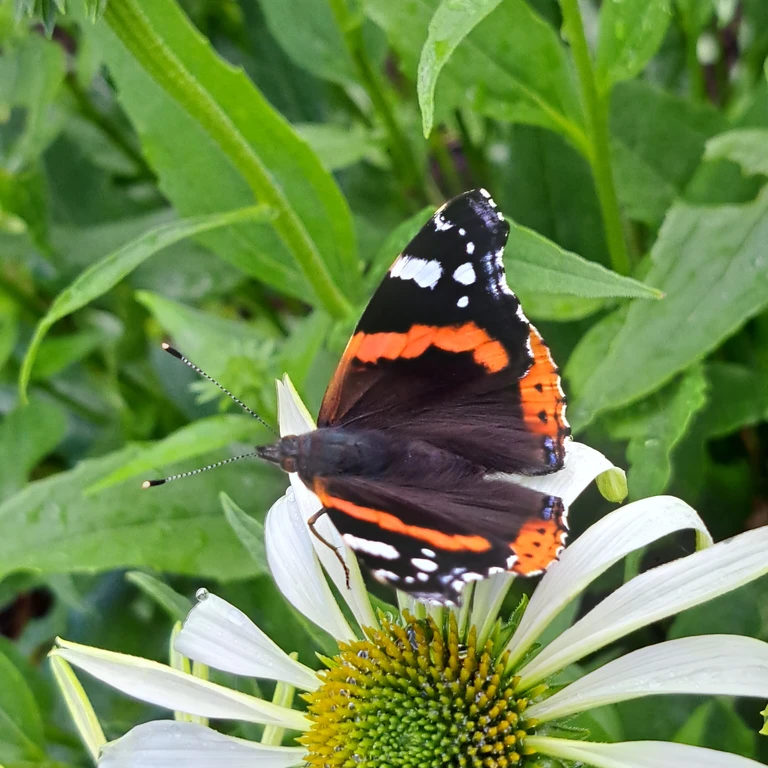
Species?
Vanessa atalanta
